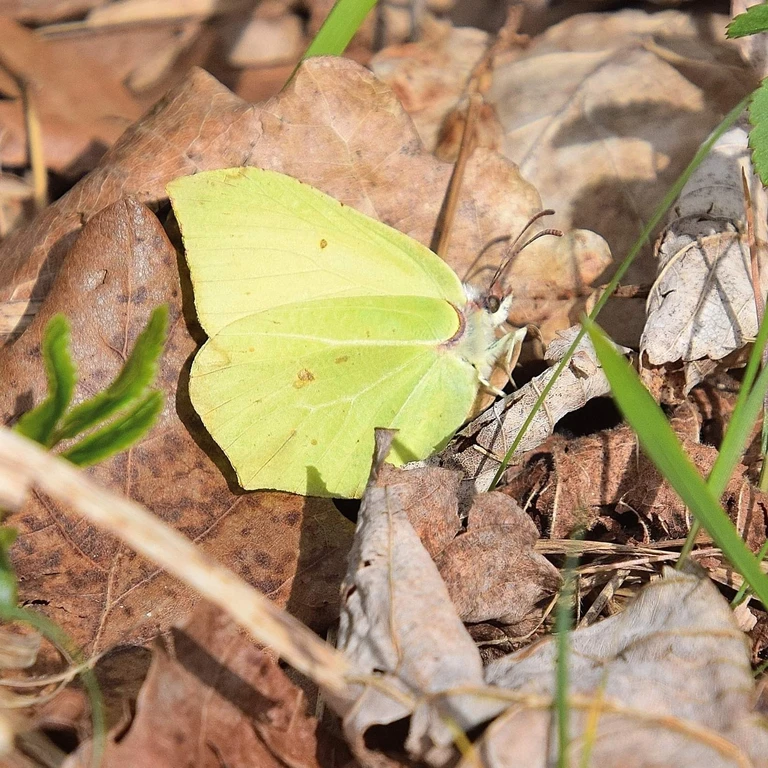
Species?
Gonepteryx rhamni
